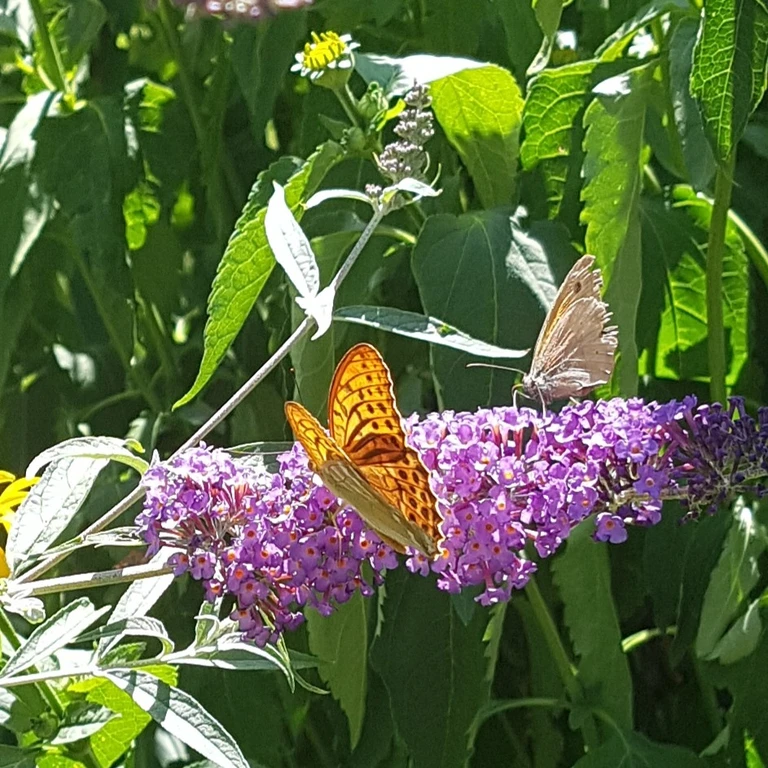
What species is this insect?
Maniola jurtina
